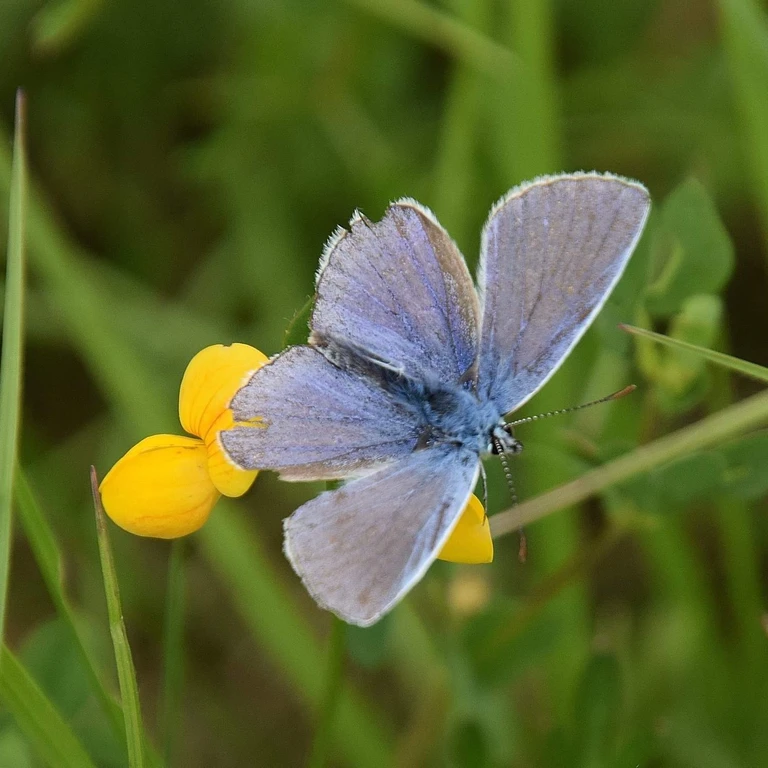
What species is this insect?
Polyommatus icarus
